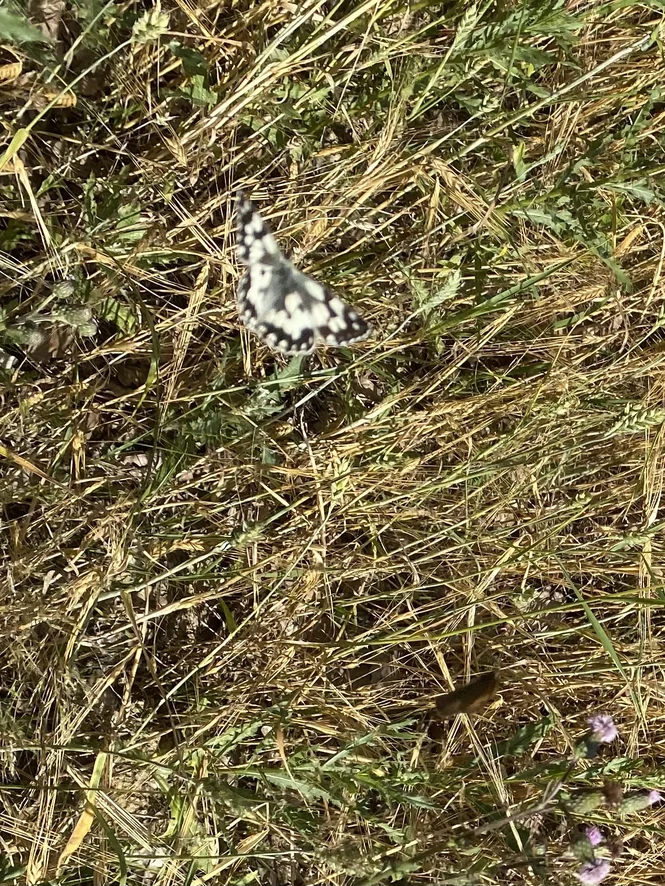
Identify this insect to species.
Melanargia galathea
